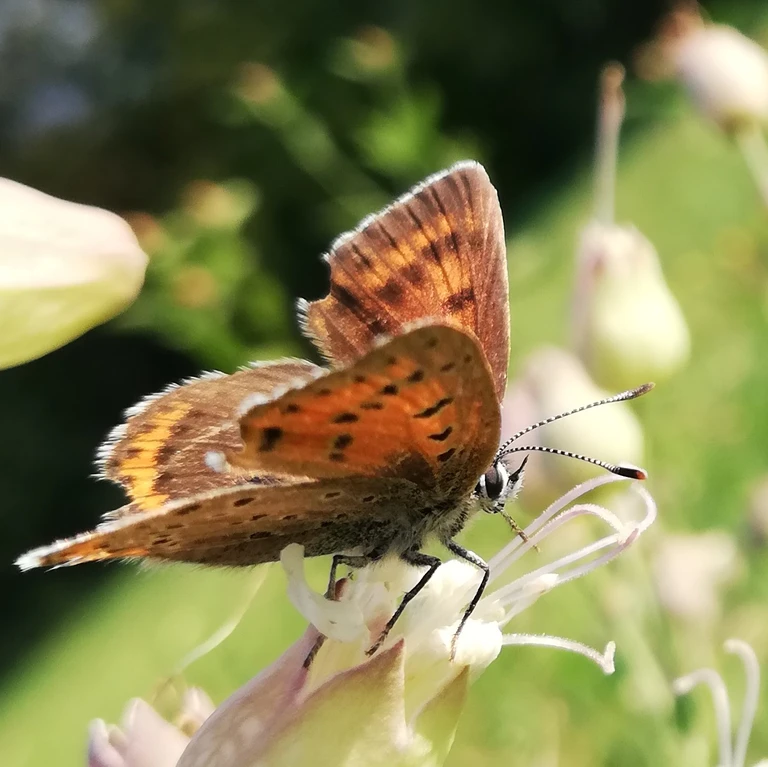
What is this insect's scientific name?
Lycaena hippothoe (also Palaeochrysophanus hippothoe)
